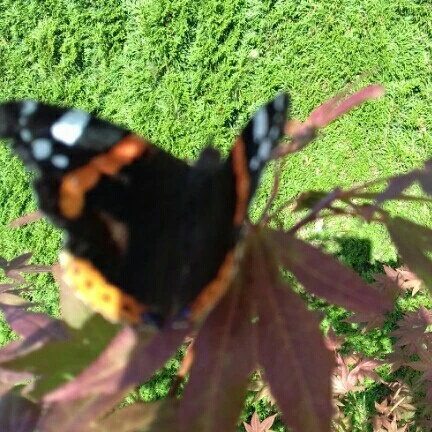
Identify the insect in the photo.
Vanessa atalanta
